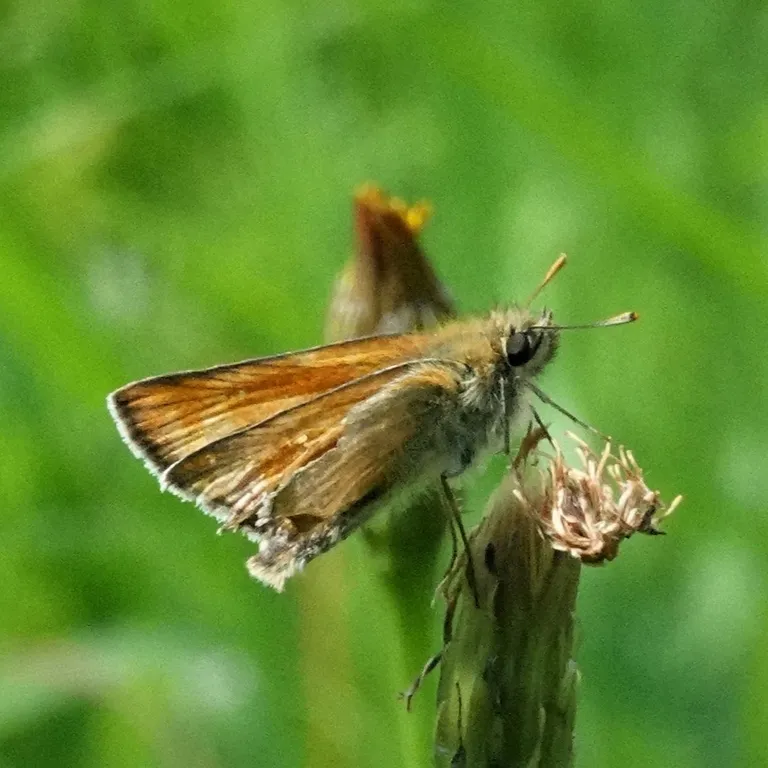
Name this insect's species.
Thymelicus sylvestris
